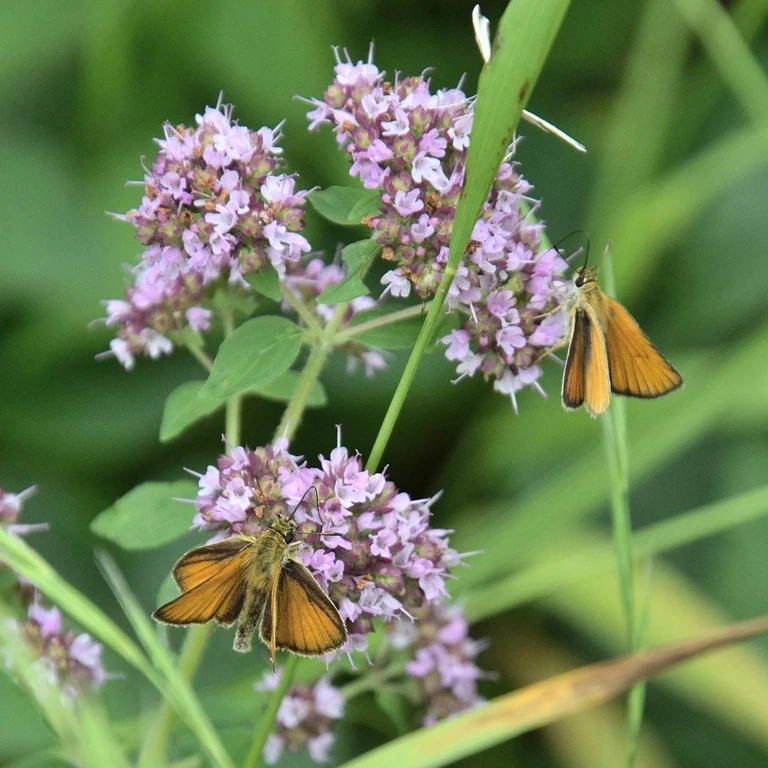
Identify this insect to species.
Thymelicus lineola
